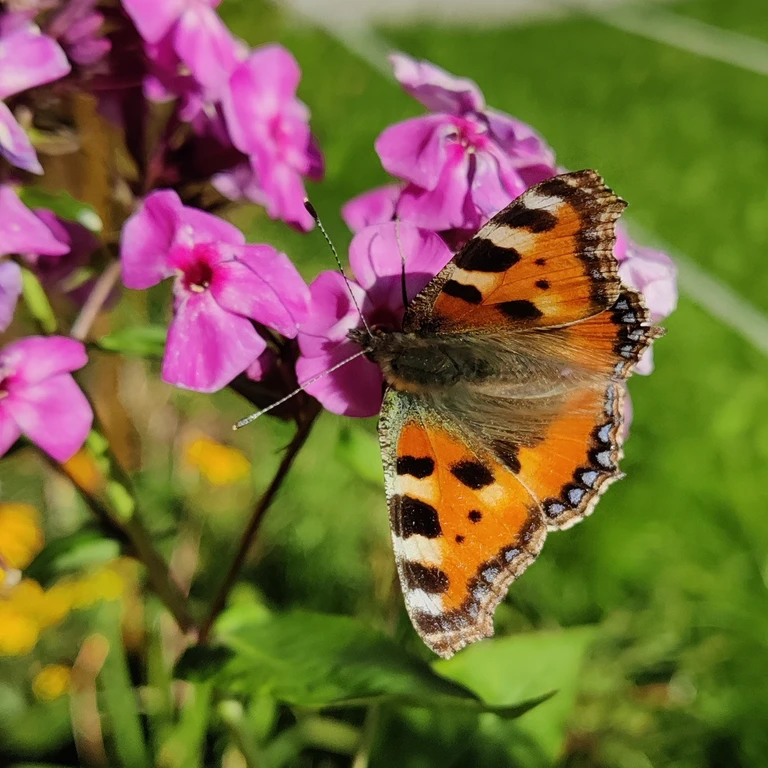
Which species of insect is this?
Aglais urticae
